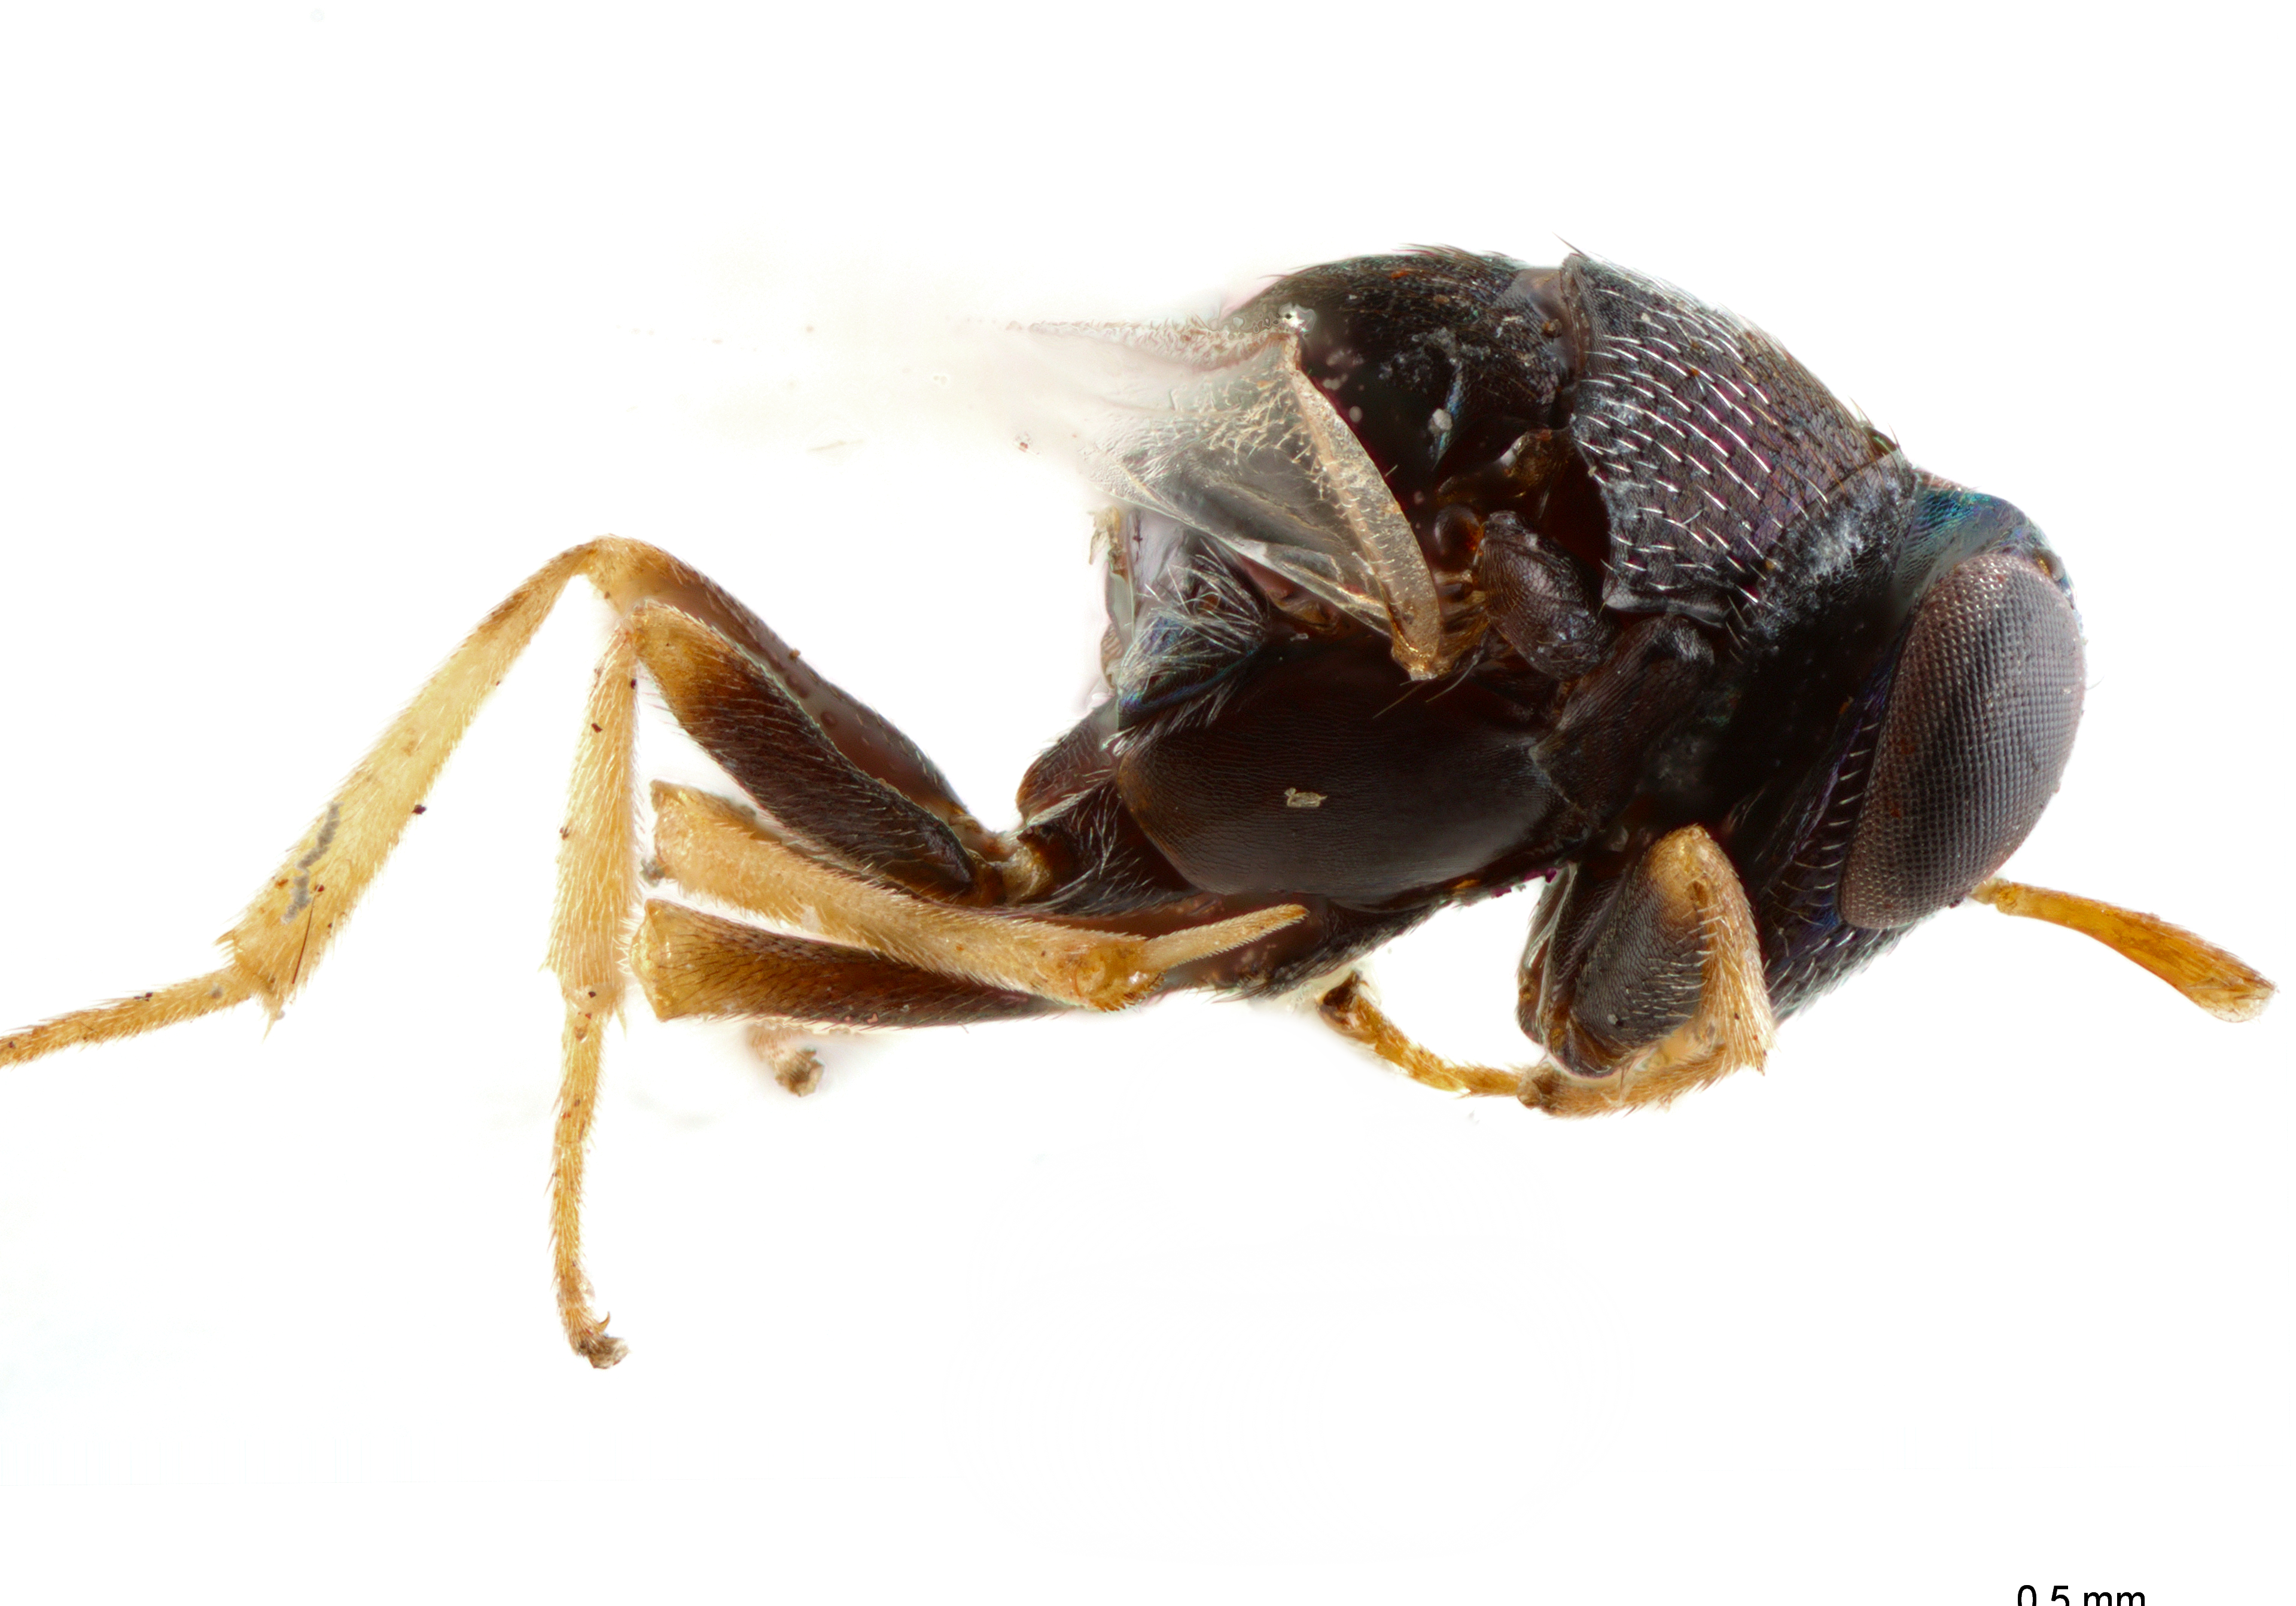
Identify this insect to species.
Bothriophryne fuscicornis
